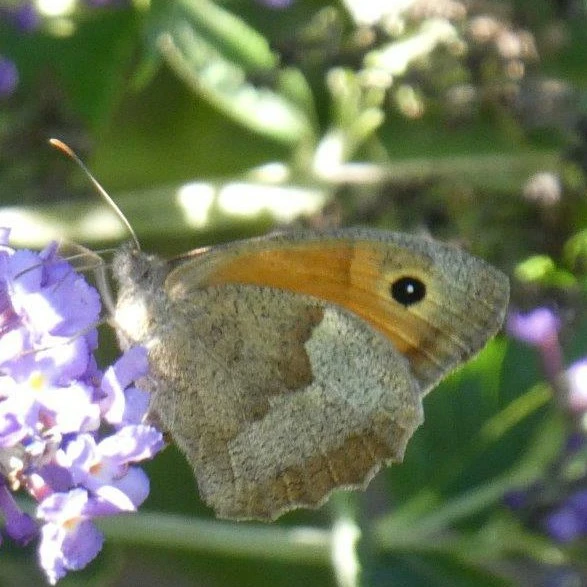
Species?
Maniola jurtina
